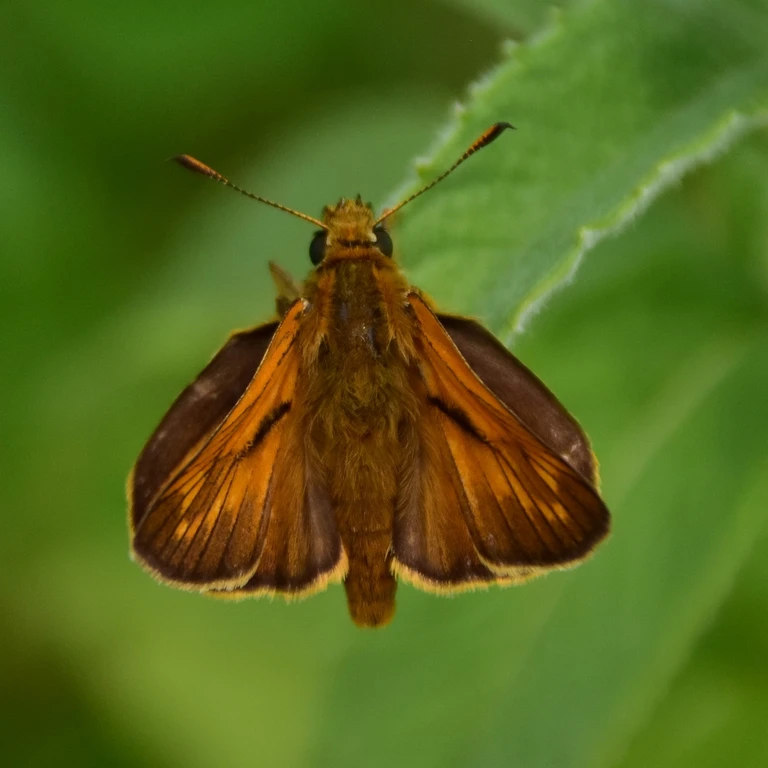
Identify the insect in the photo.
Ochlodes sylvanus (also Ochlodes venata)
